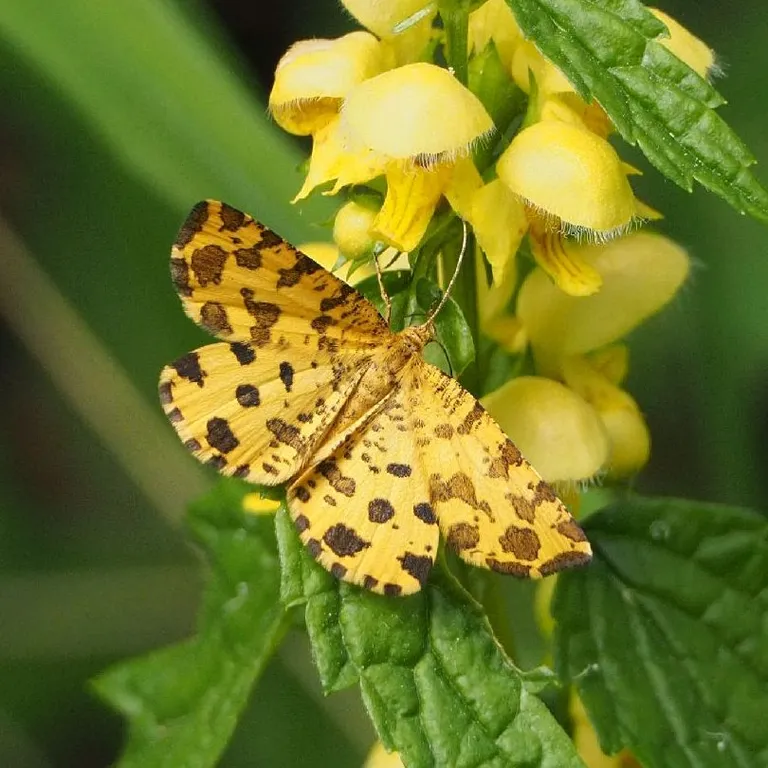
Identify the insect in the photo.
Pseudopanthera macularia
